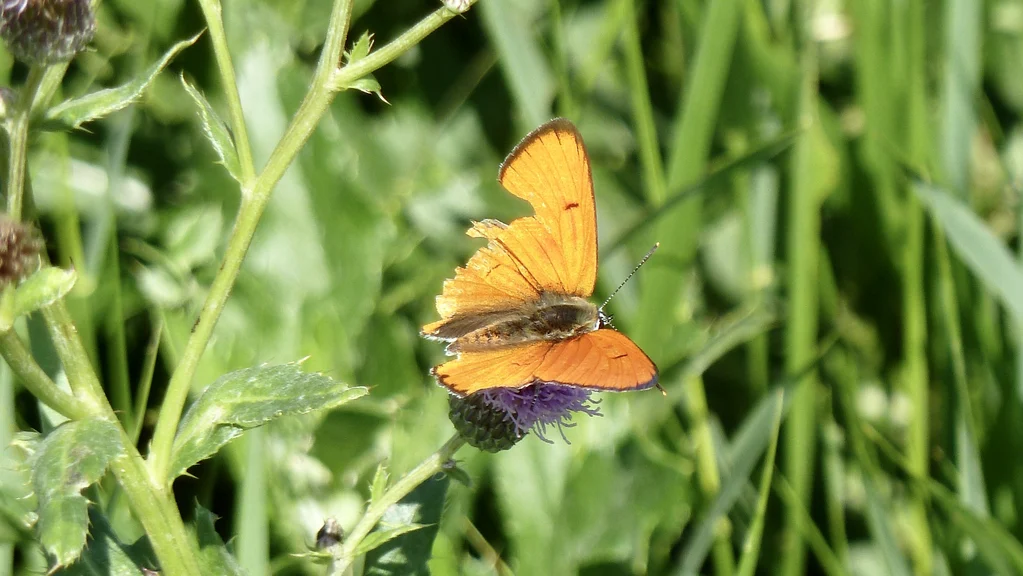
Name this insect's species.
Lycaena dispar
